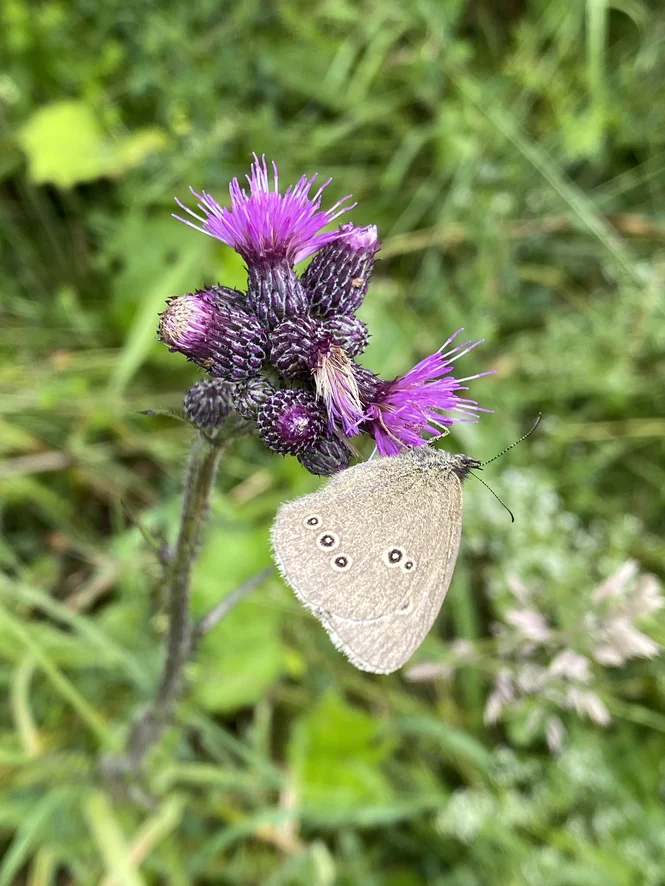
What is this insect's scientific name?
Aphantopus hyperantus
